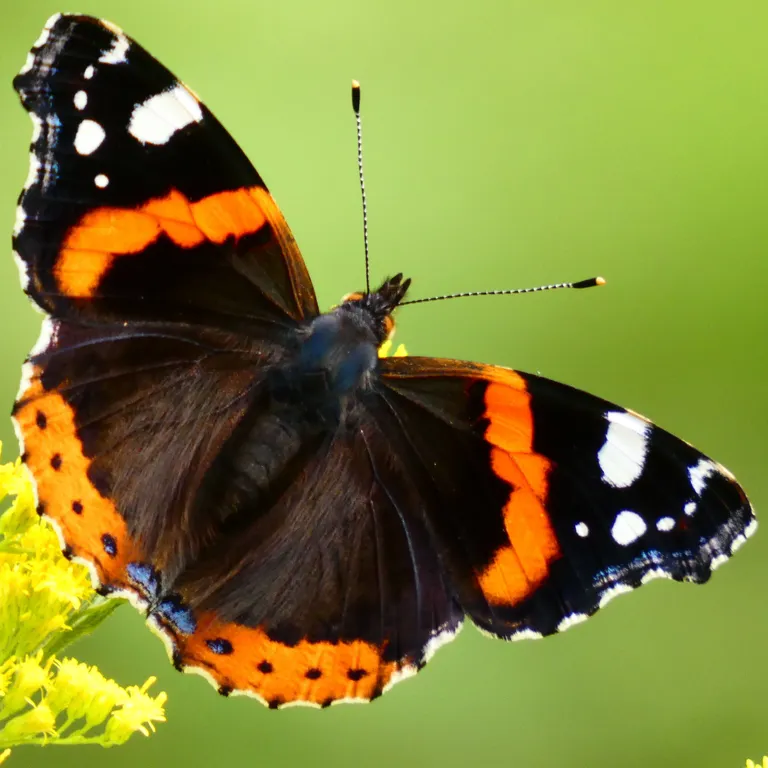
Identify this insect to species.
Vanessa atalanta
